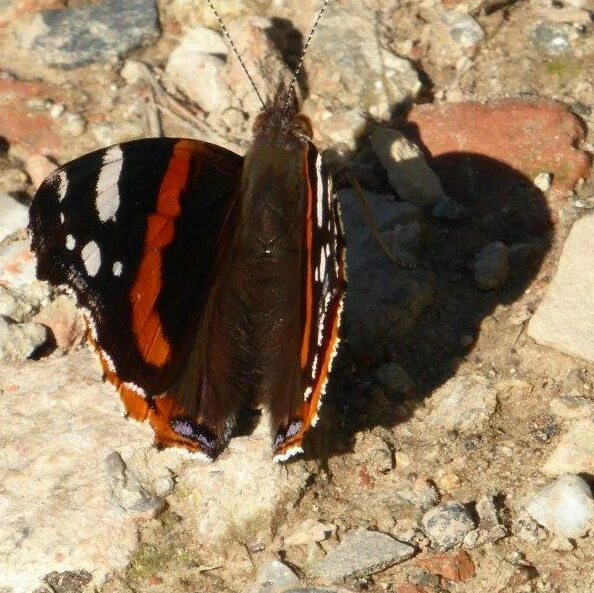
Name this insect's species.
Vanessa atalanta
